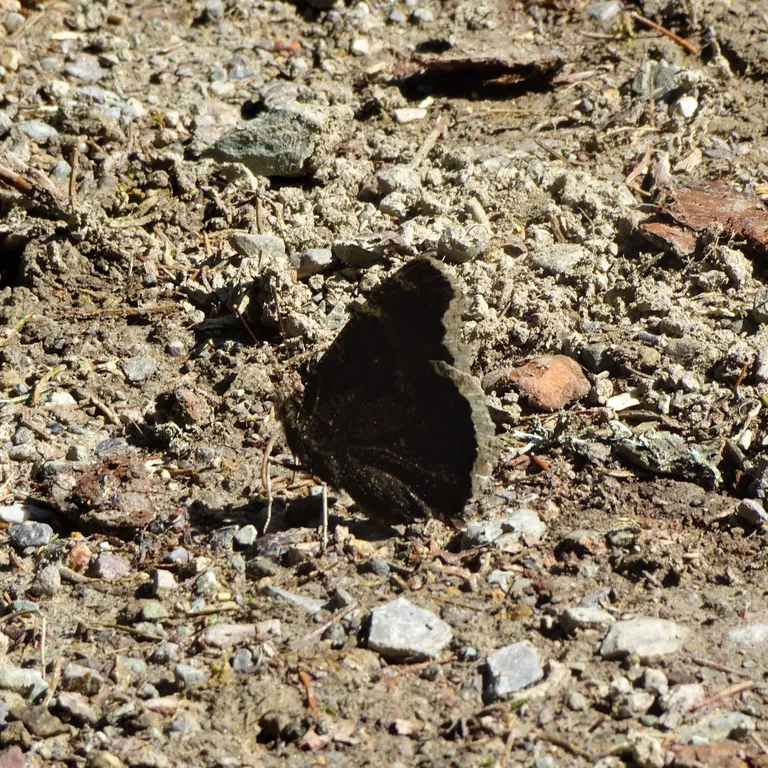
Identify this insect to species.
Nymphalis antiopa
